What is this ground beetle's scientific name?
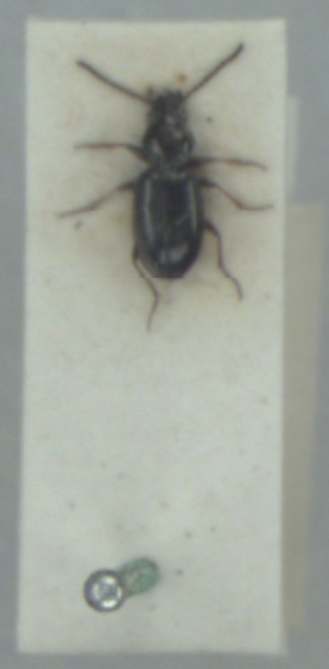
Bembidion lampros
